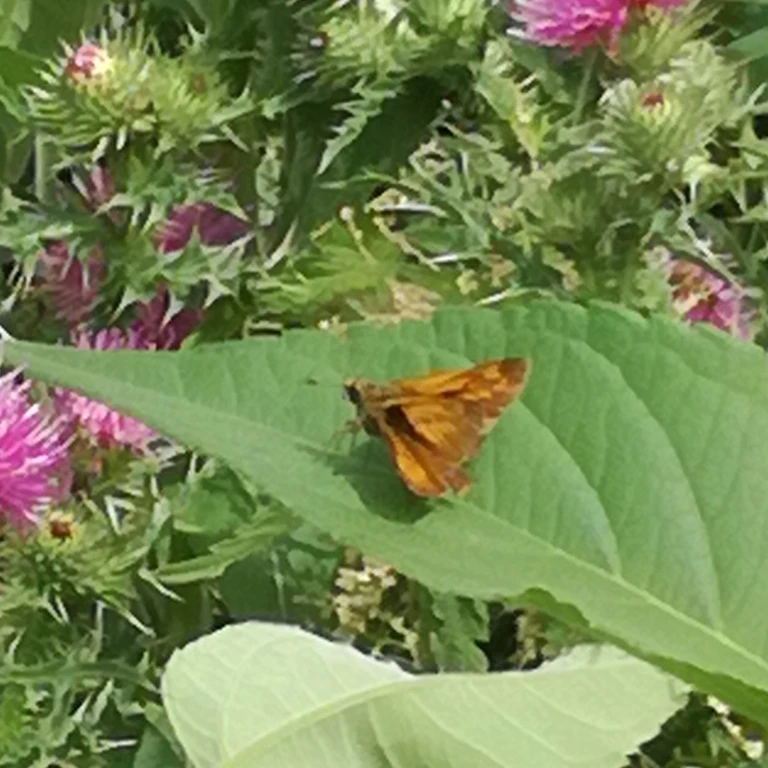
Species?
Ochlodes sylvanus (also Ochlodes venata)
